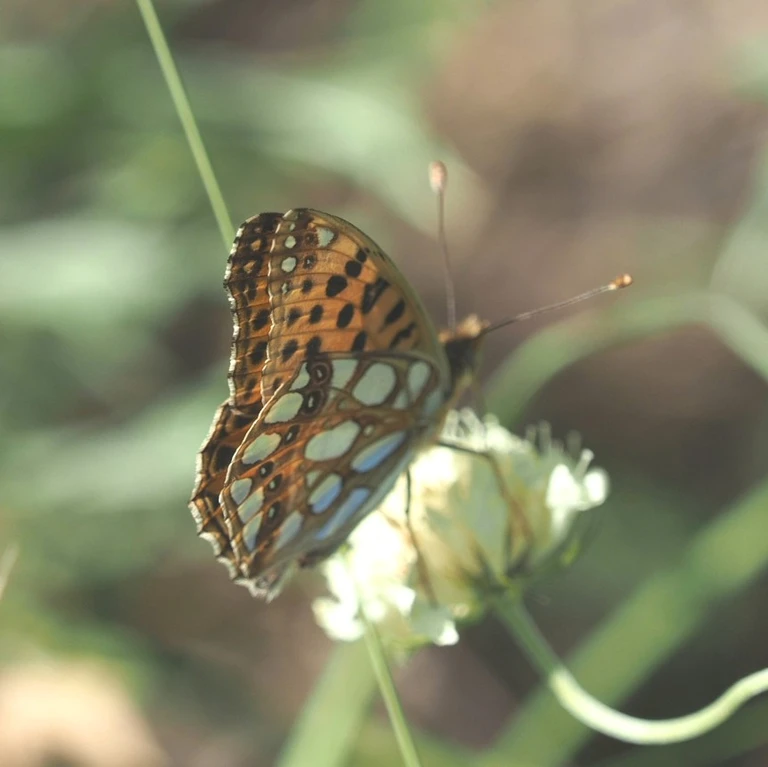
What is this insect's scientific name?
Issoria lathonia
